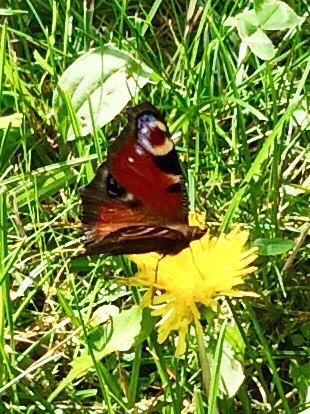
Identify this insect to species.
Aglais io
